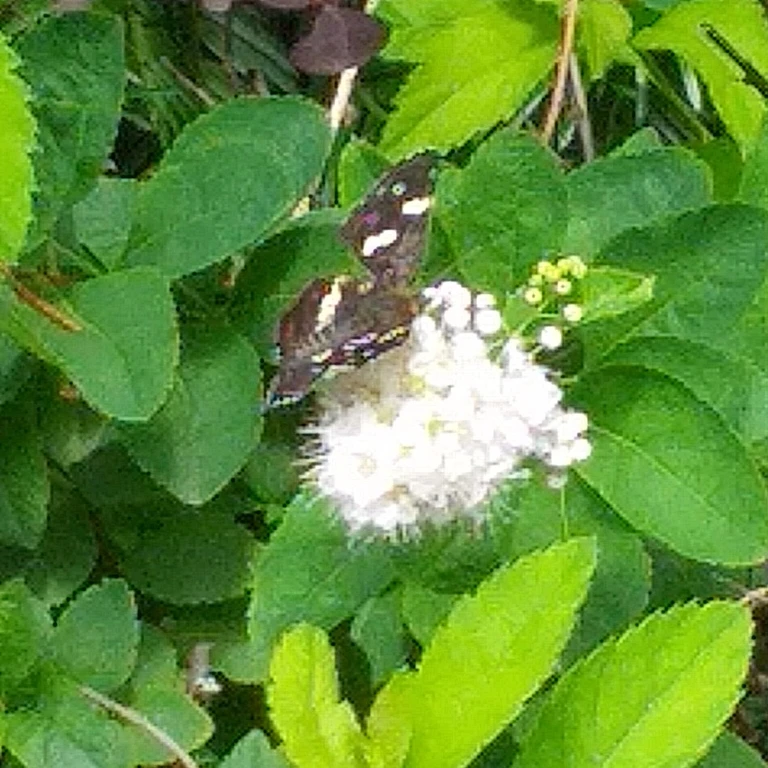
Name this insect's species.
Araschnia levana
